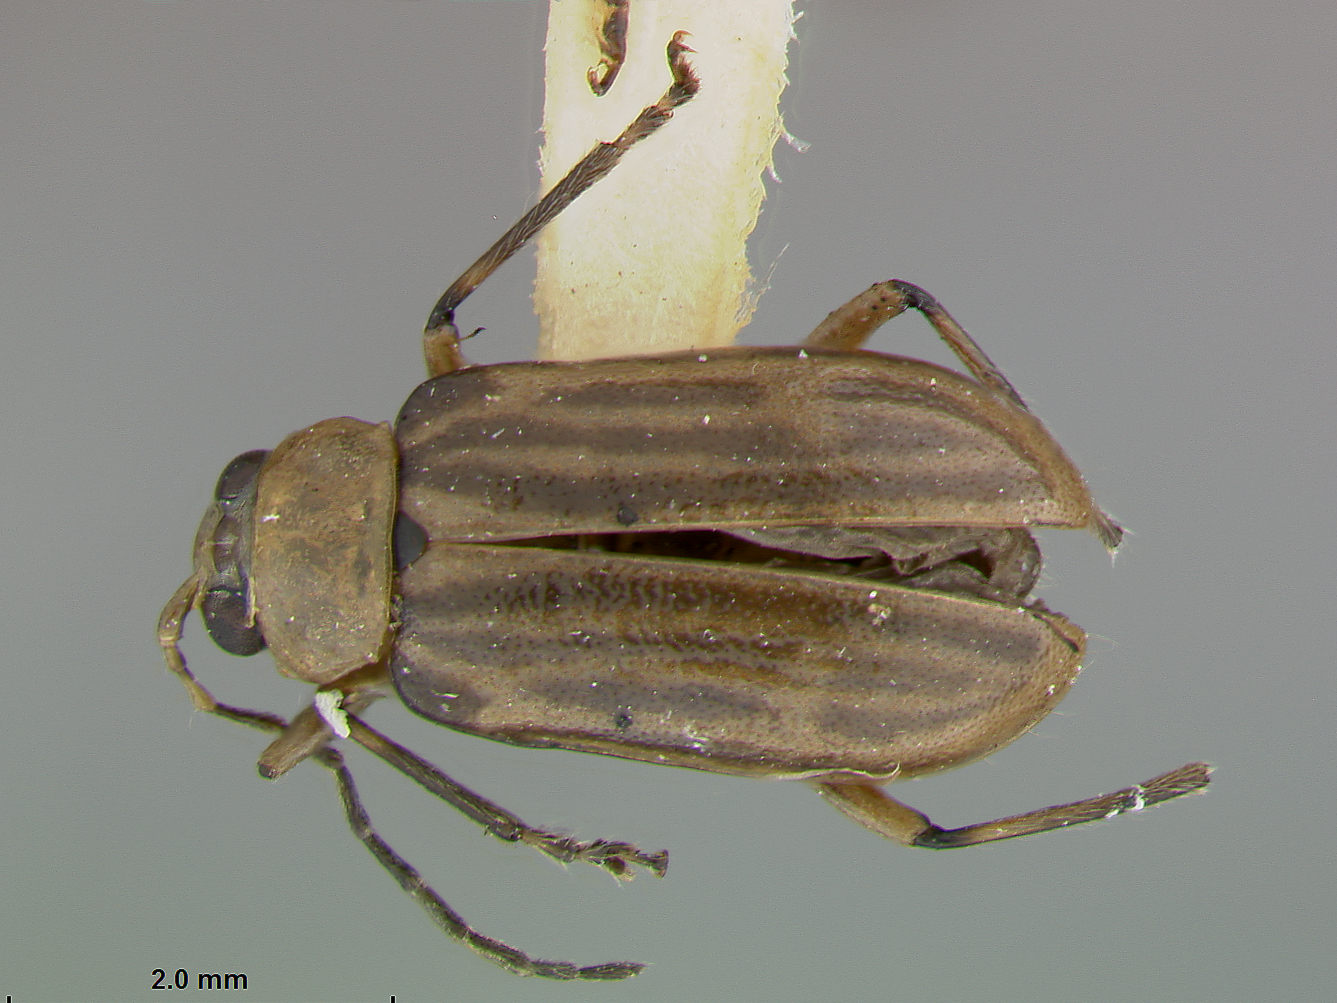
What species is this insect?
Chthoneis vittata
